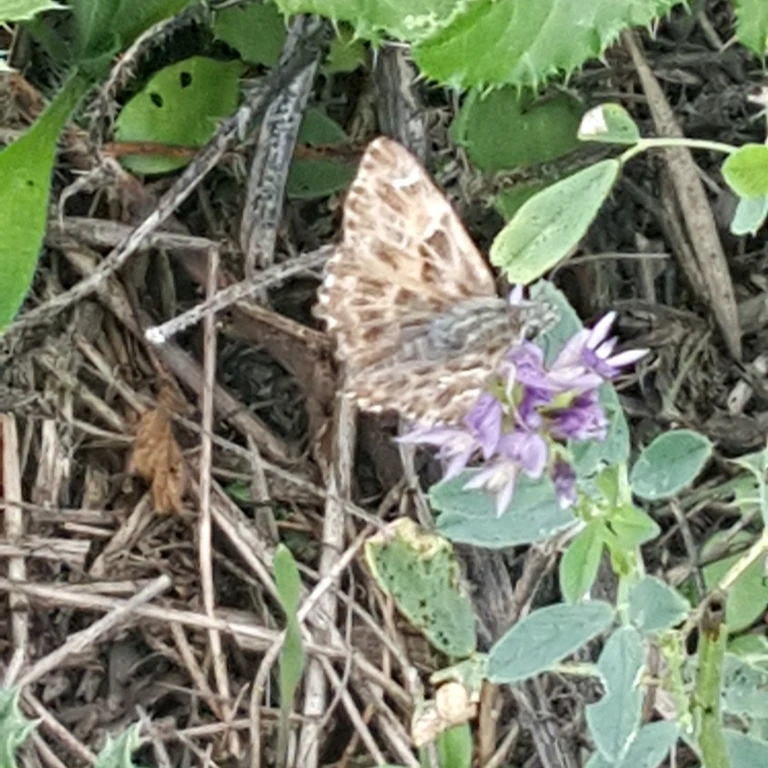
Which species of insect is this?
Carcharodus alceae
